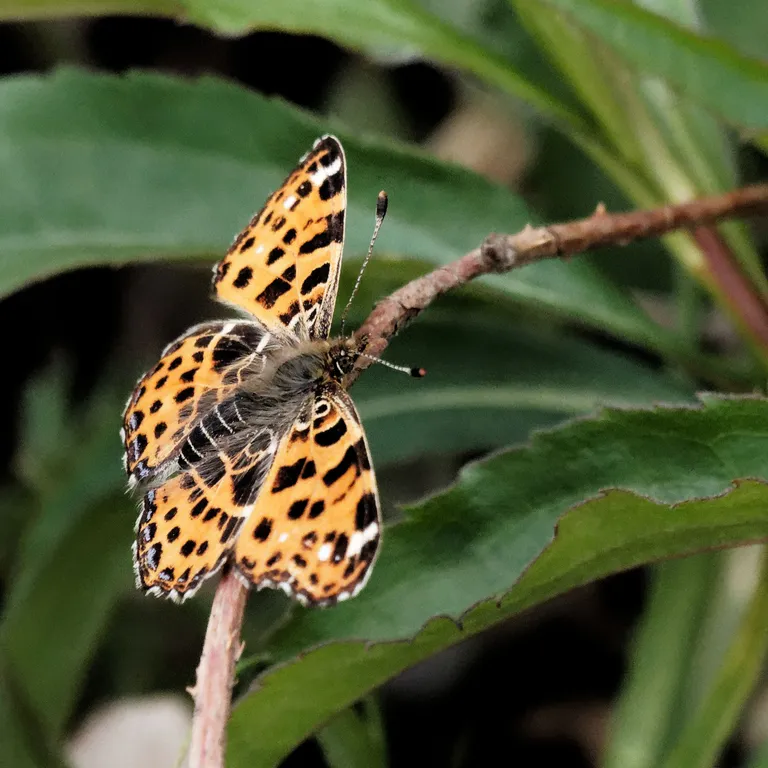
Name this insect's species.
Araschnia levana
